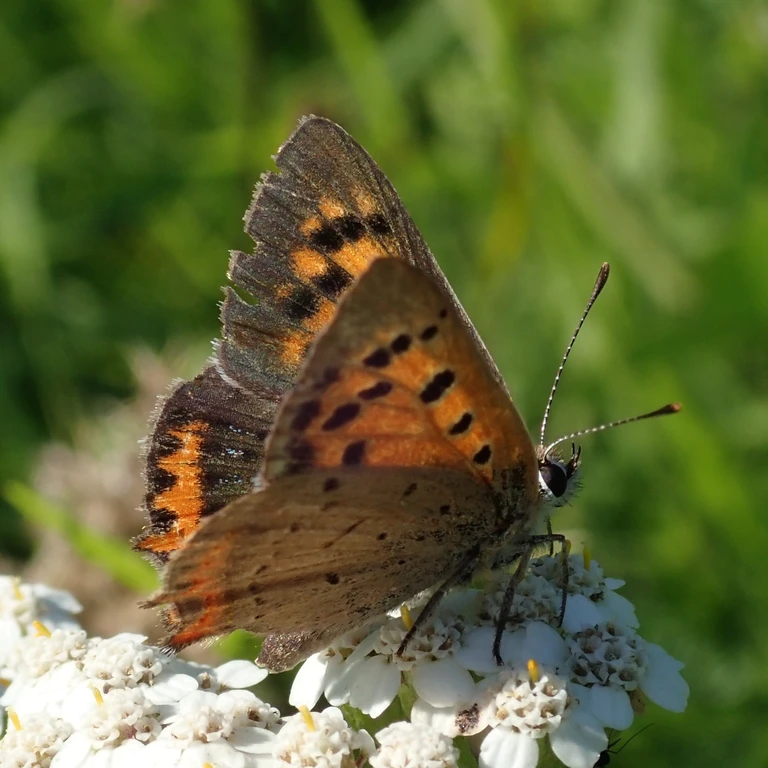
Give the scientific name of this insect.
Lycaena phlaeas
